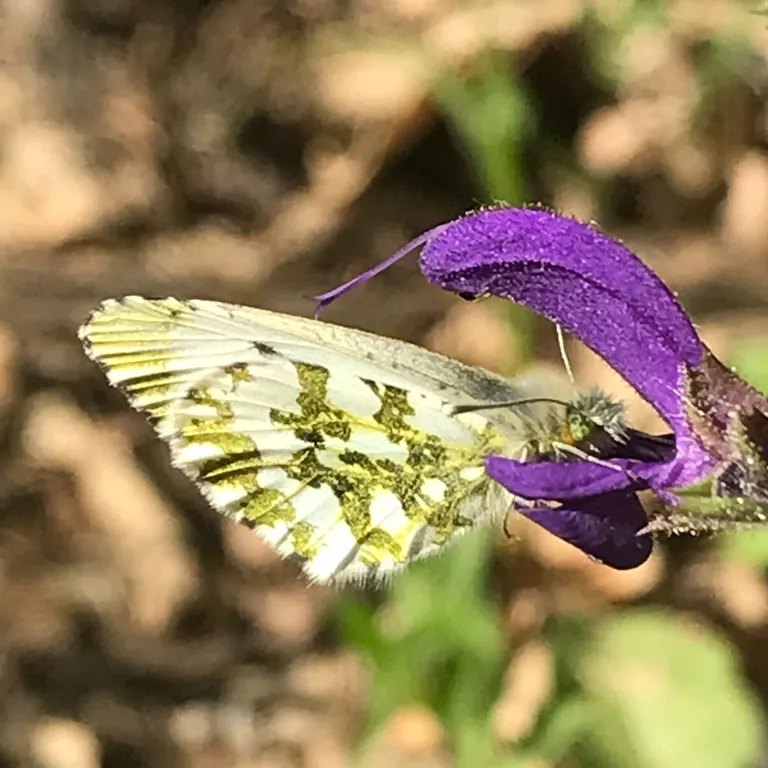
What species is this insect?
Anthocharis cardamines
